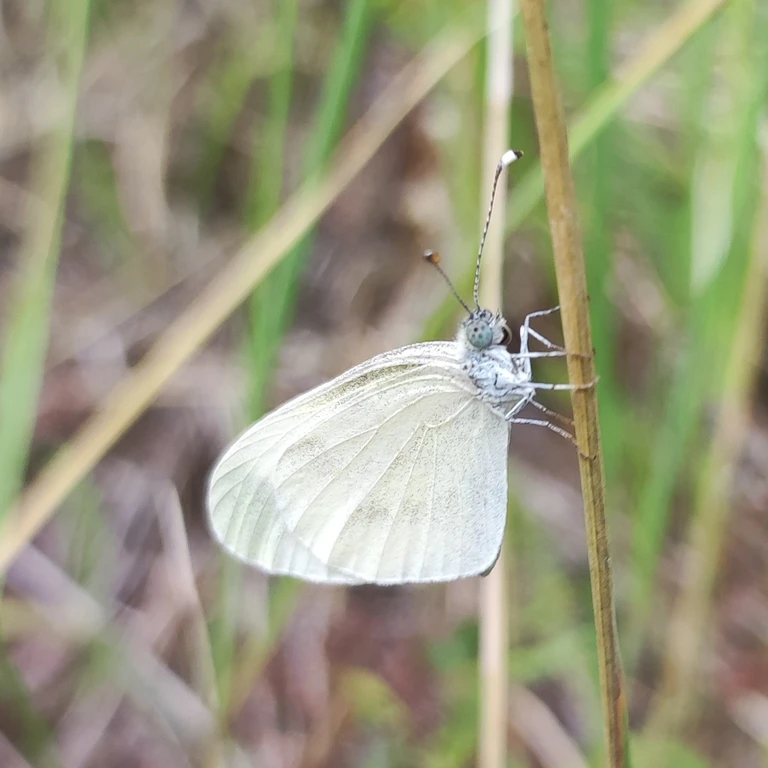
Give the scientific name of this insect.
Leptidea sinapis/juvernica
